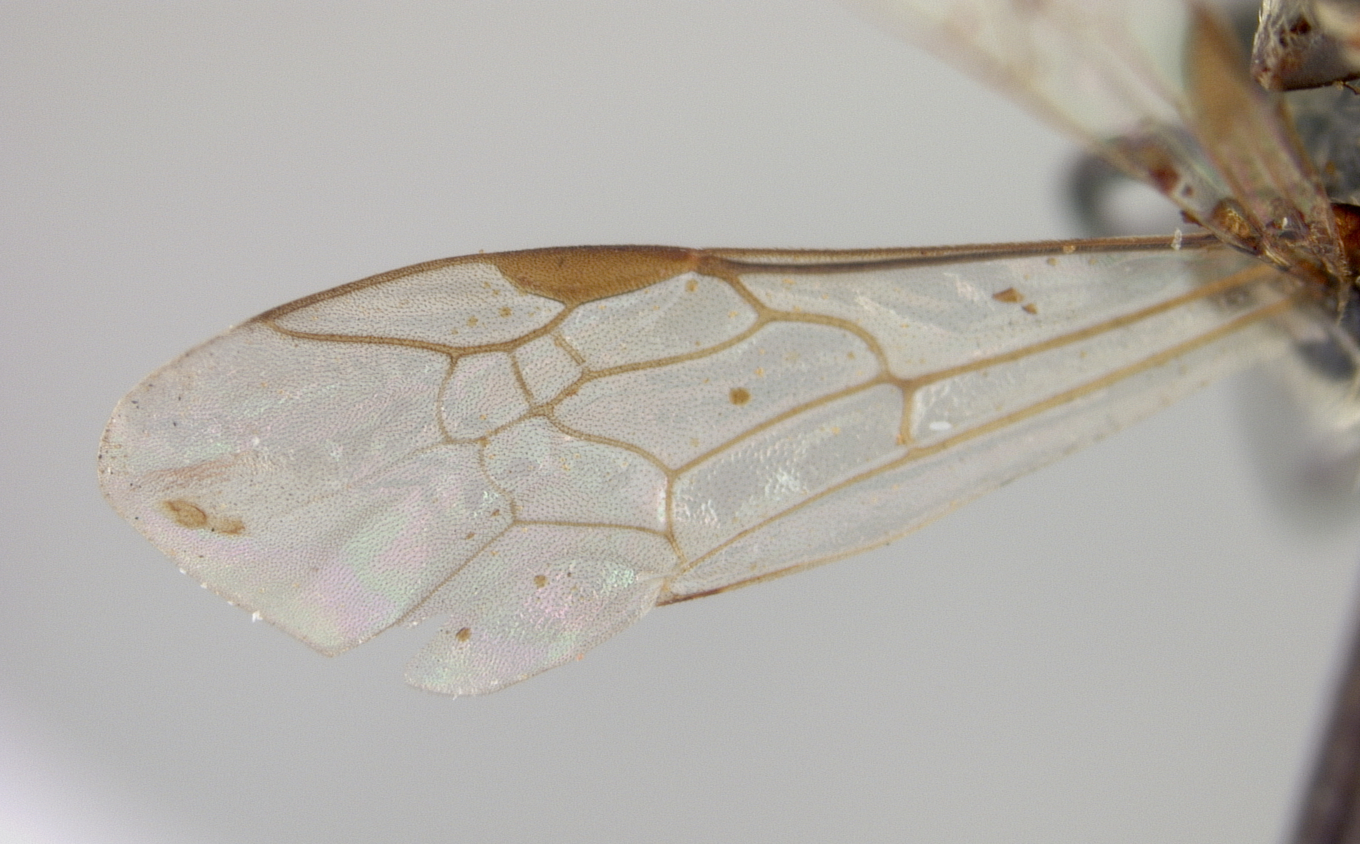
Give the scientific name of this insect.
Halictus solovieffi
